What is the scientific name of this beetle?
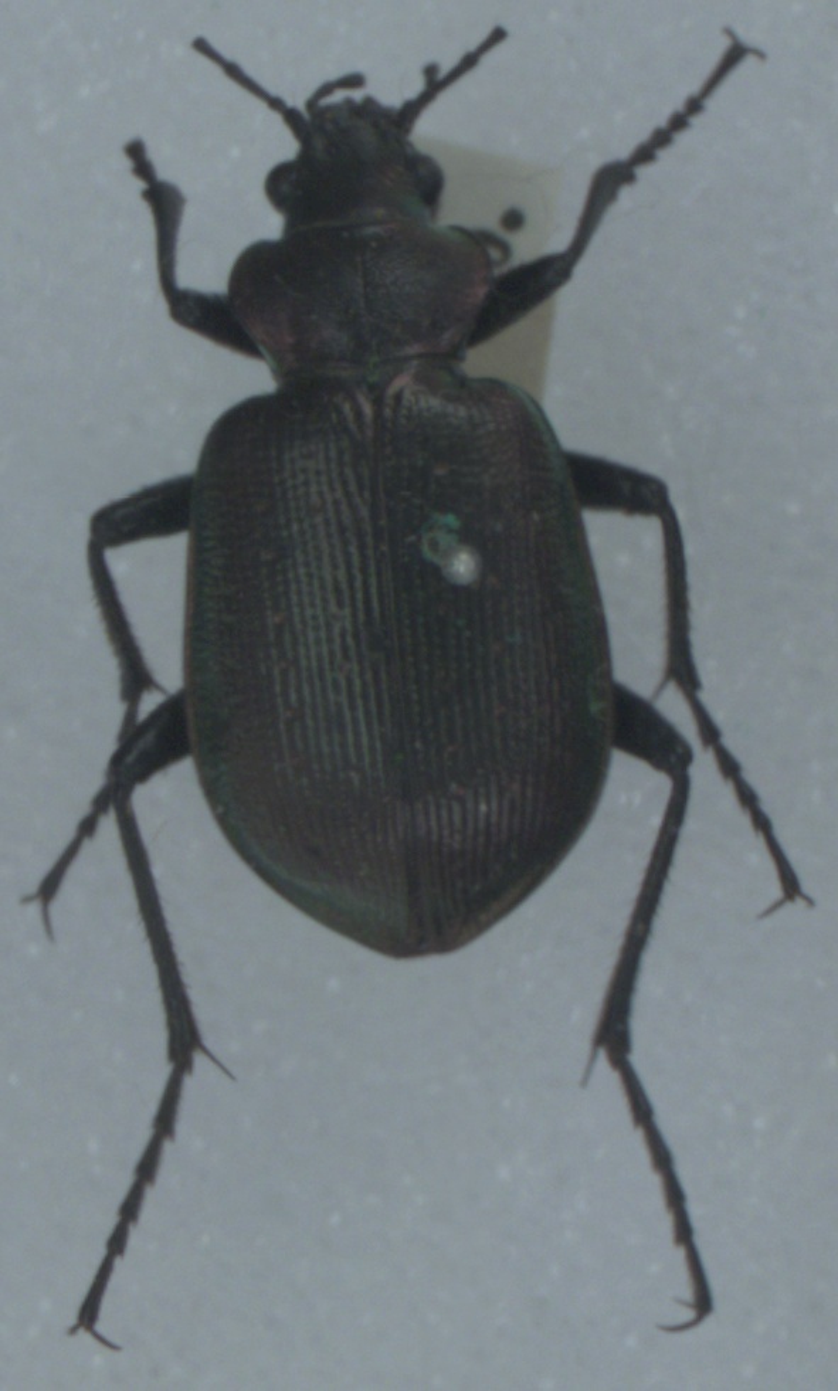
Calosoma inquisitor
